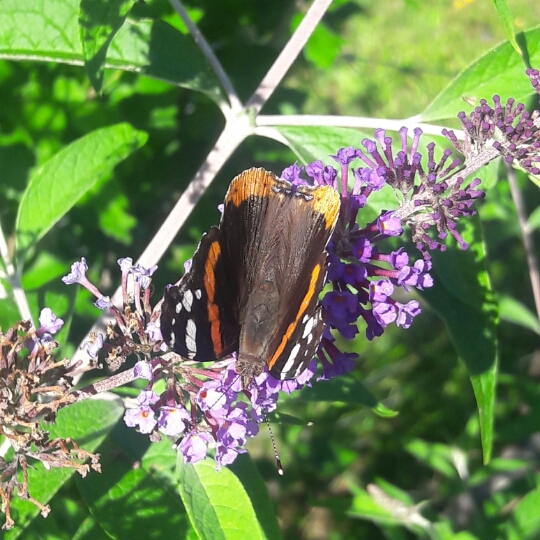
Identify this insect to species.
Vanessa atalanta
